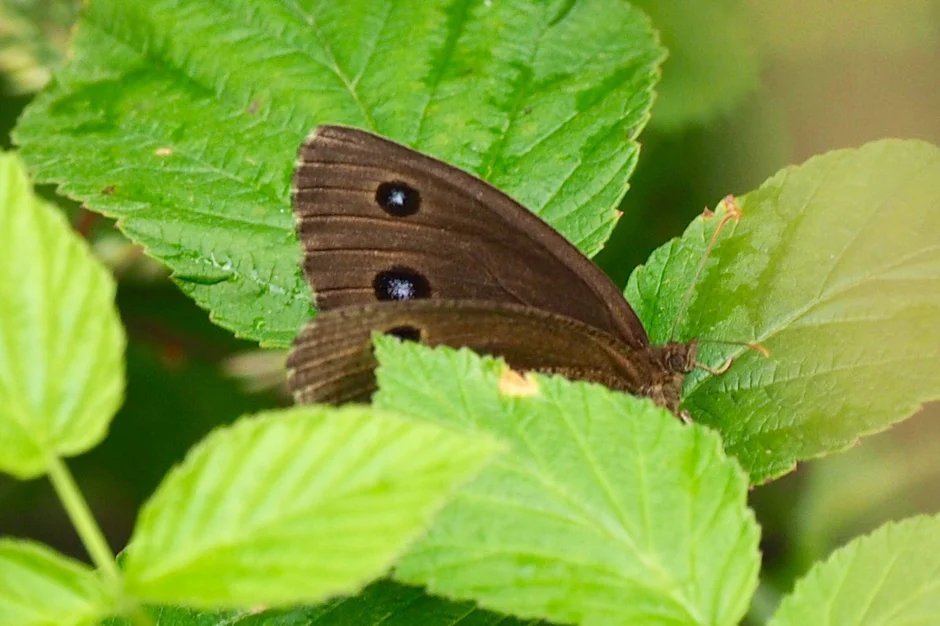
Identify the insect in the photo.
Minois dryas
